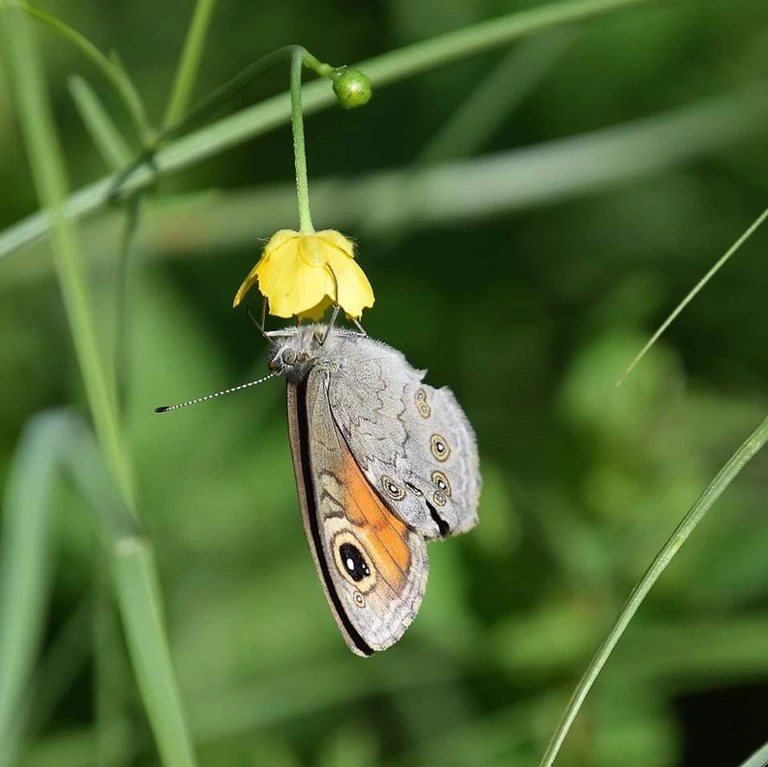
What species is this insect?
Lasiommata maera (also Pararge maera)
